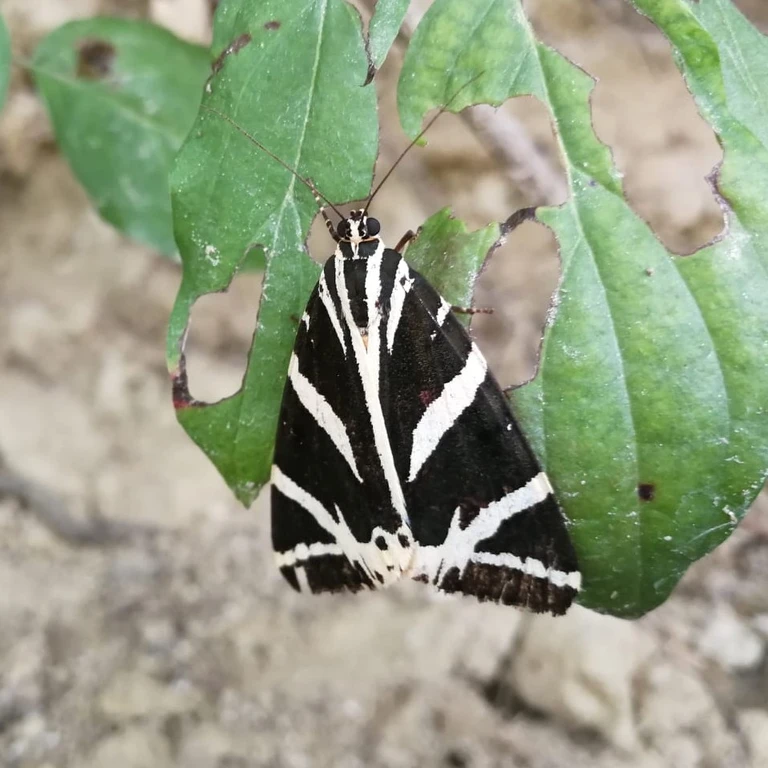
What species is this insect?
Euplagia quadripunctaria
